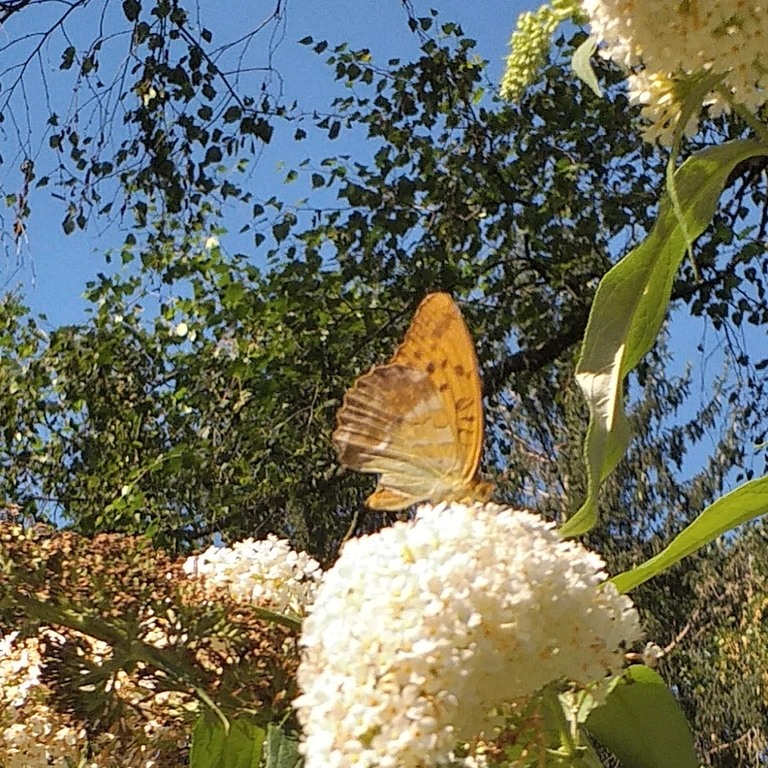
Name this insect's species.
Argynnis paphia
